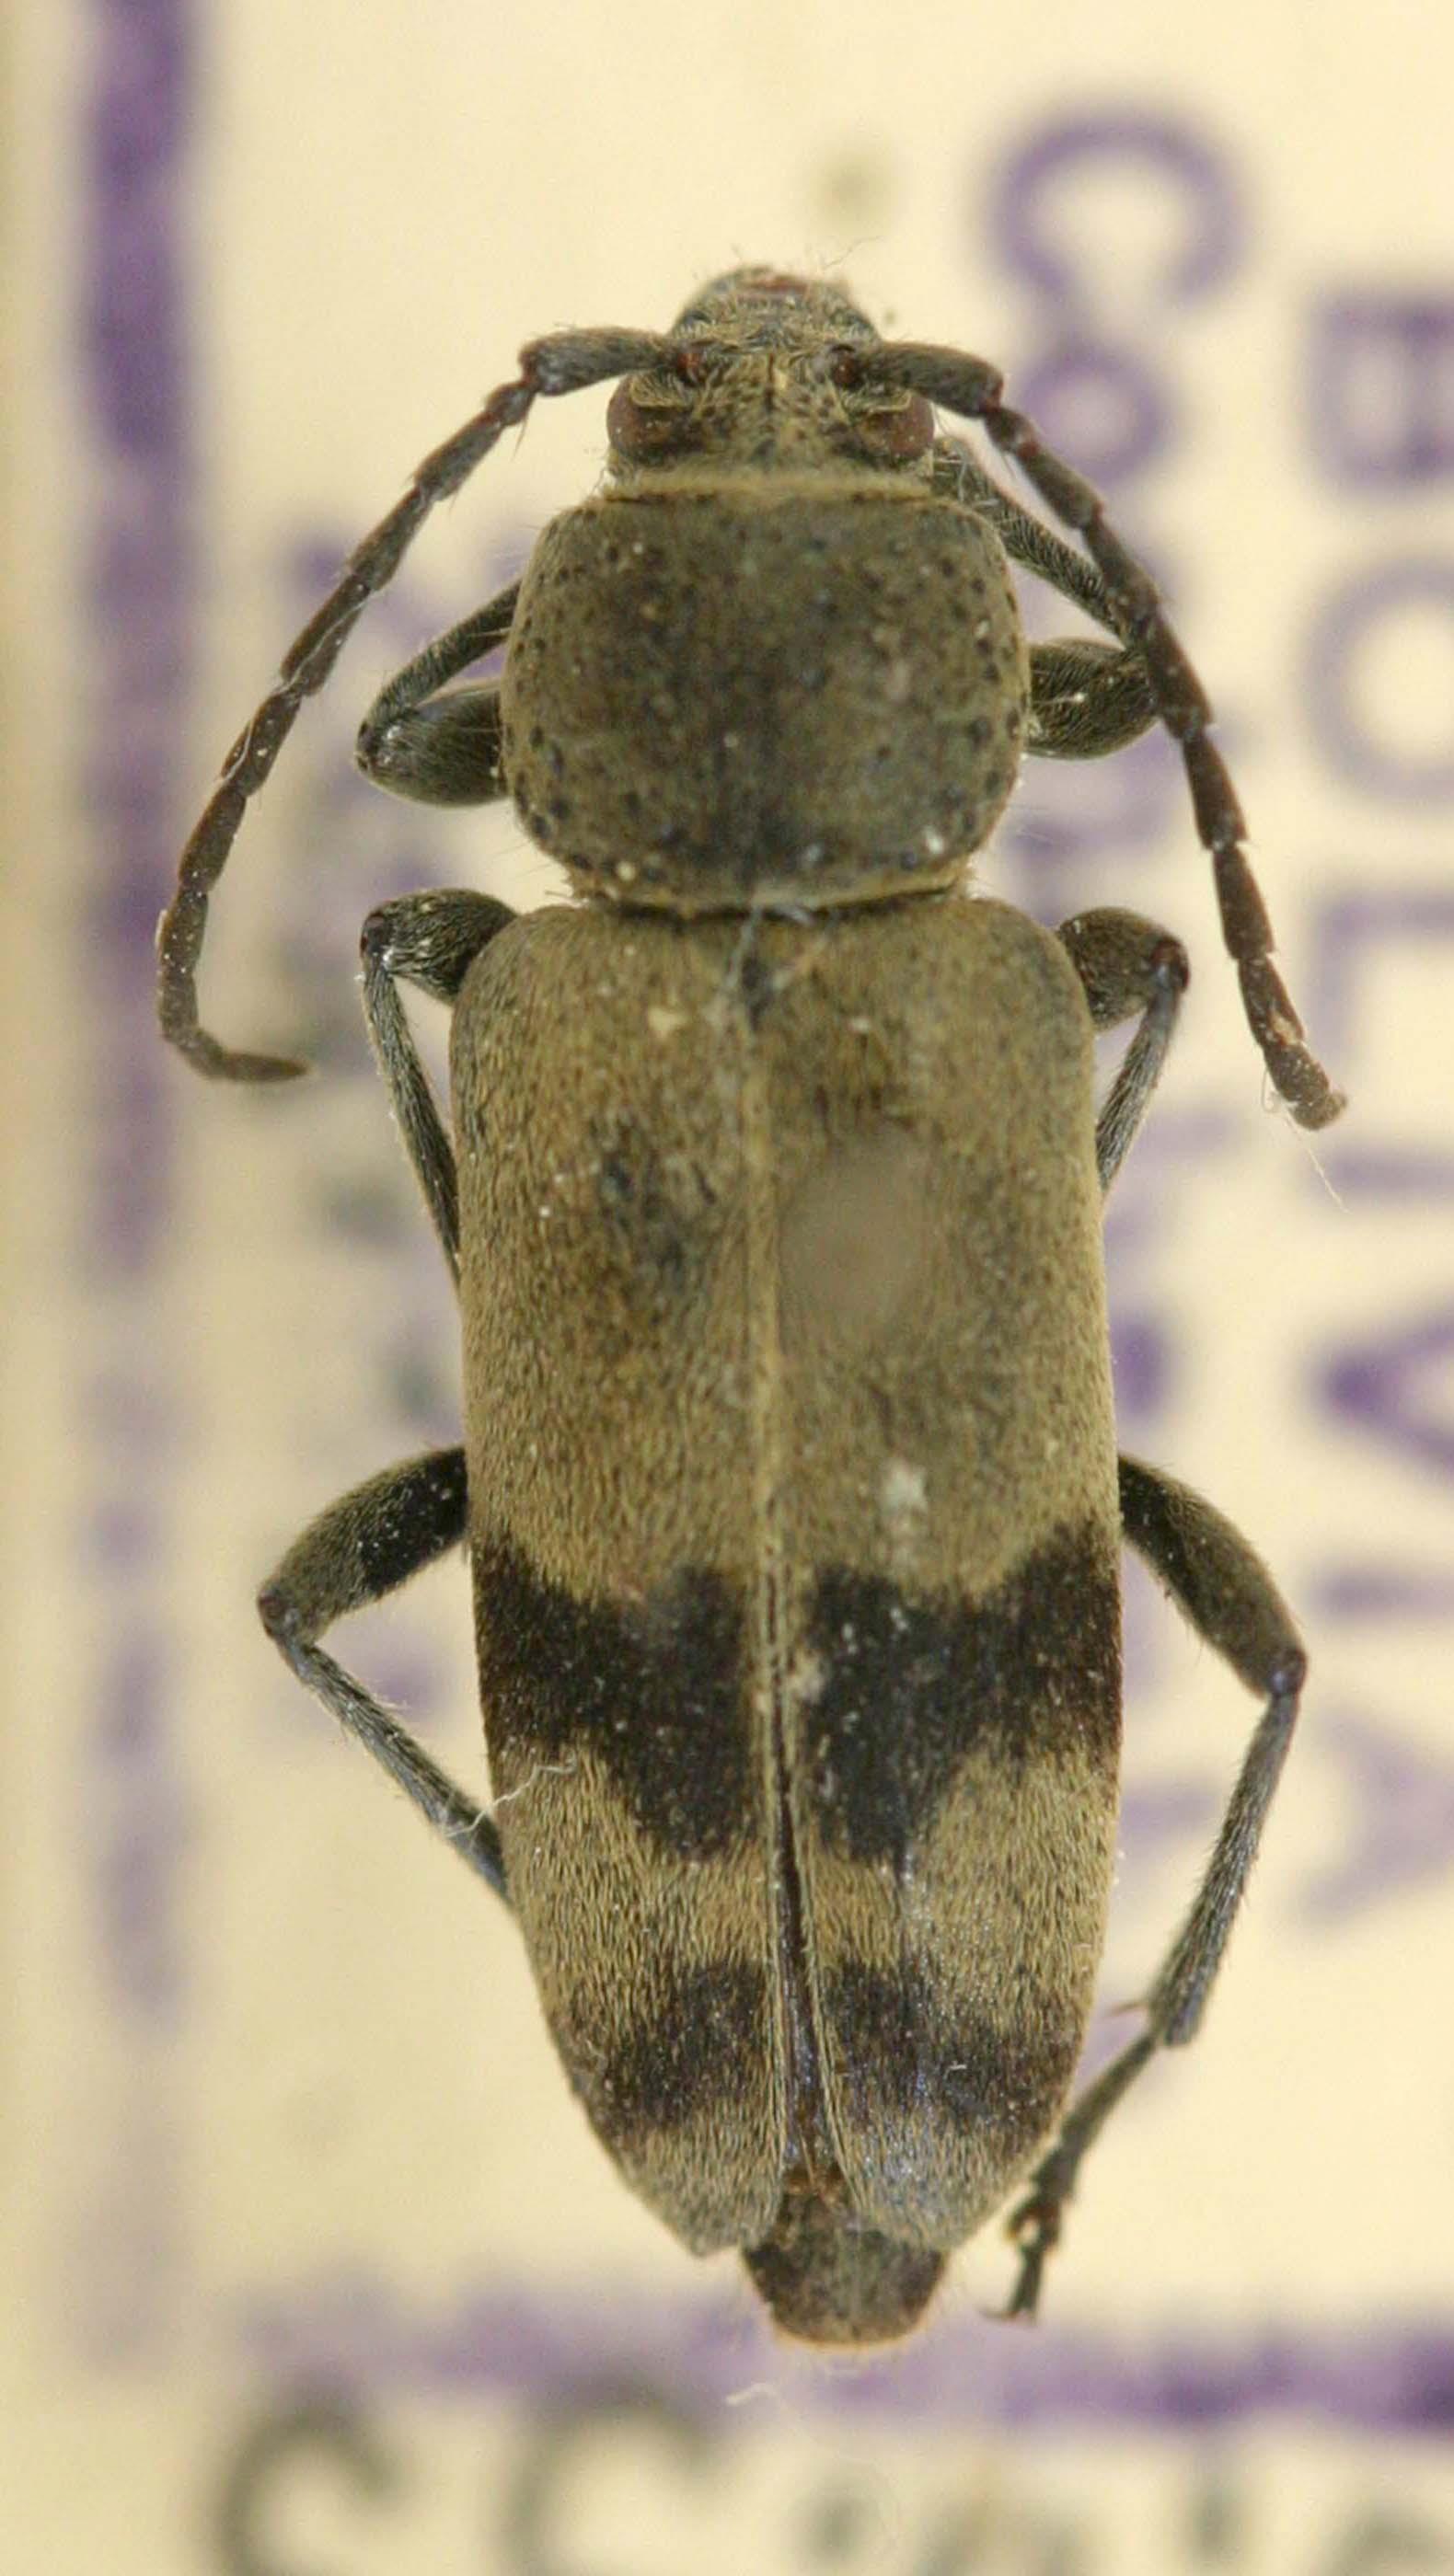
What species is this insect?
Megacyllene horioni
